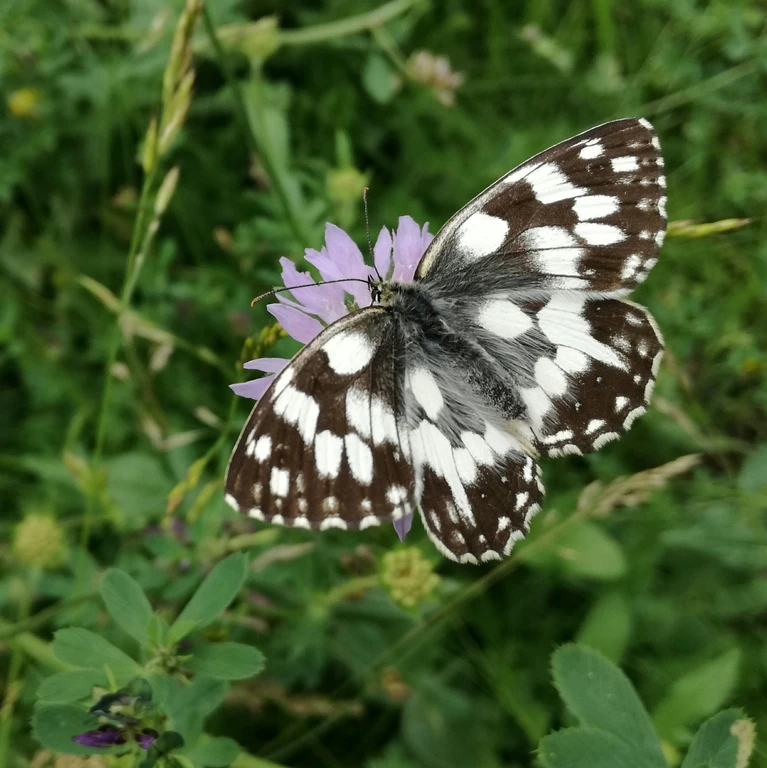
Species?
Melanargia galathea
